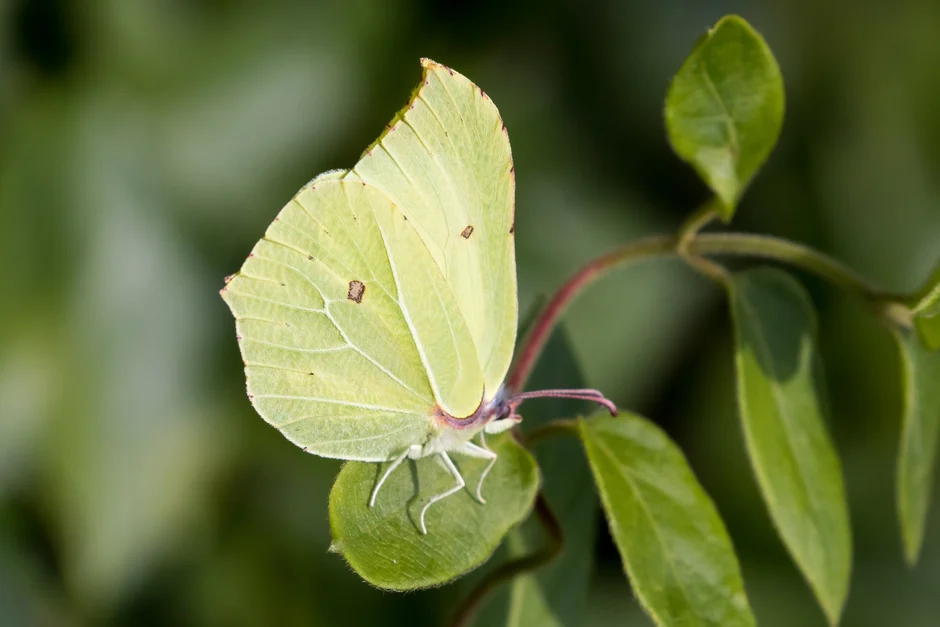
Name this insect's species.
Gonepteryx rhamni
